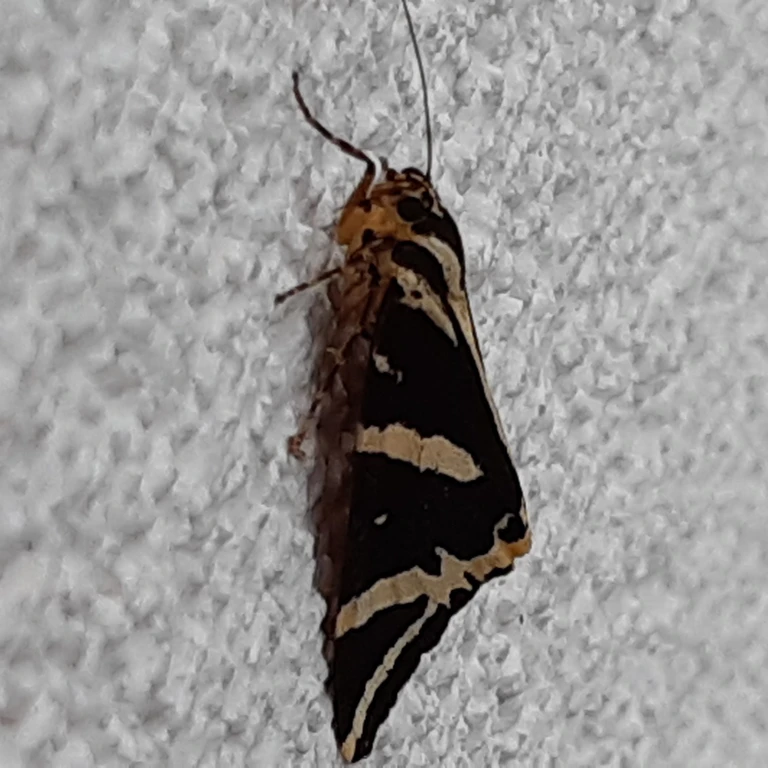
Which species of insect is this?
Euplagia quadripunctaria
